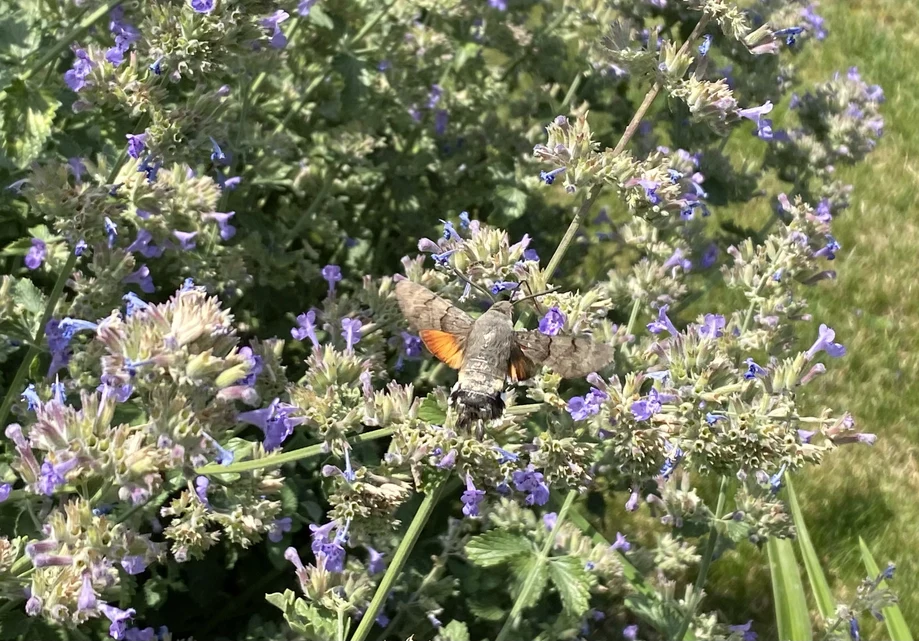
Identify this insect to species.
Macroglossum stellatarum
